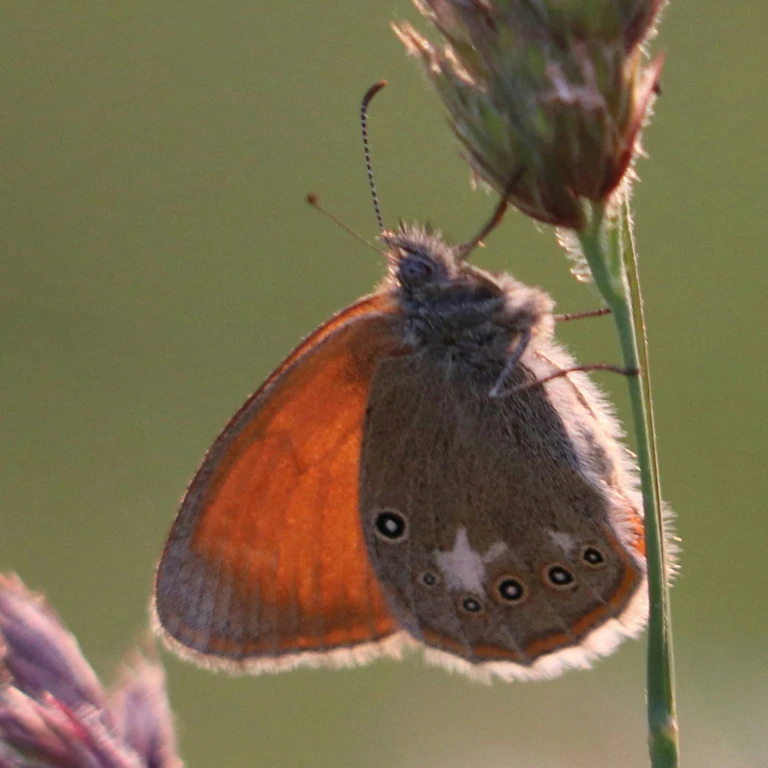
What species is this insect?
Coenonympha glycerion (also Coenonympha iphis)
